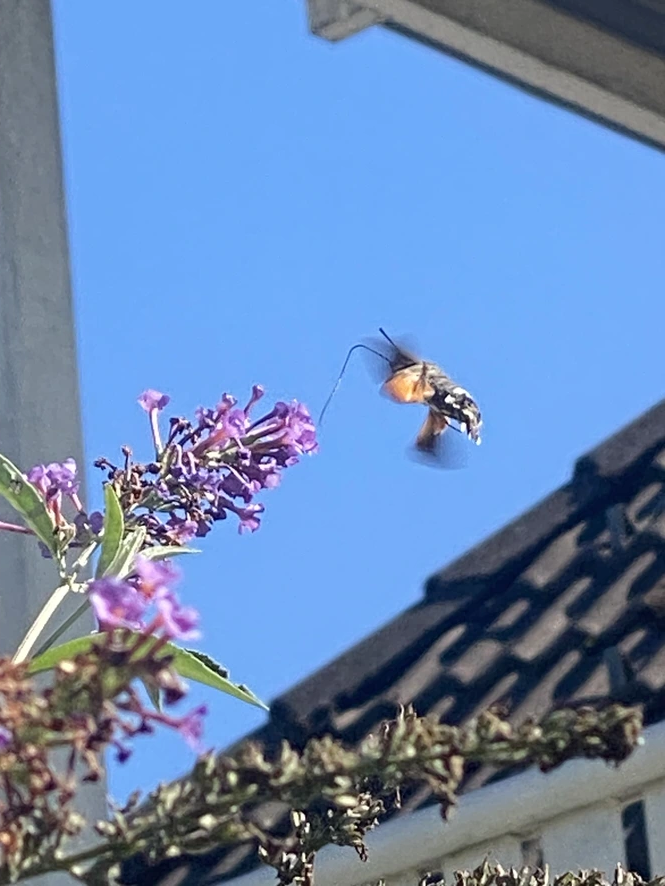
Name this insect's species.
Macroglossum stellatarum
